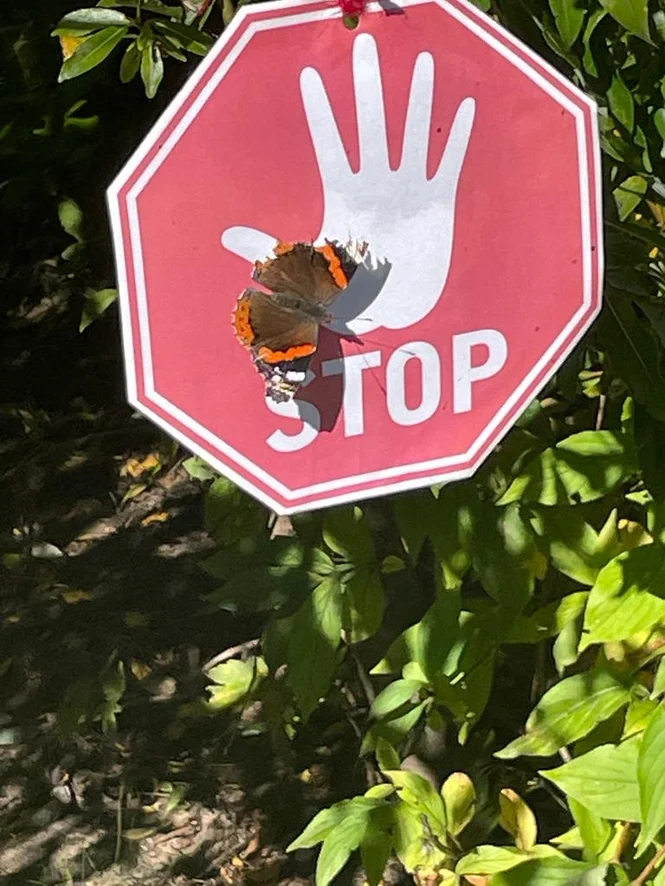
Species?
Vanessa atalanta
